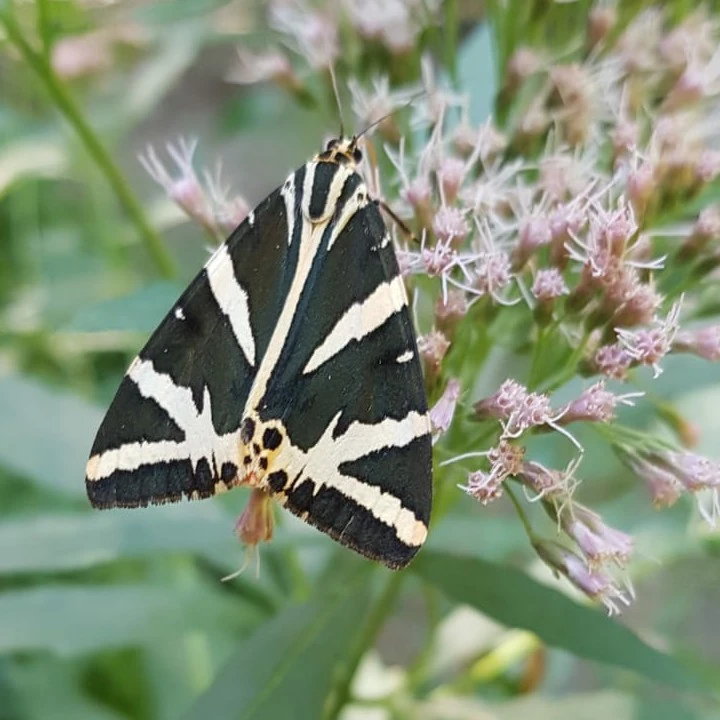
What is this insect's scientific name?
Euplagia quadripunctaria
